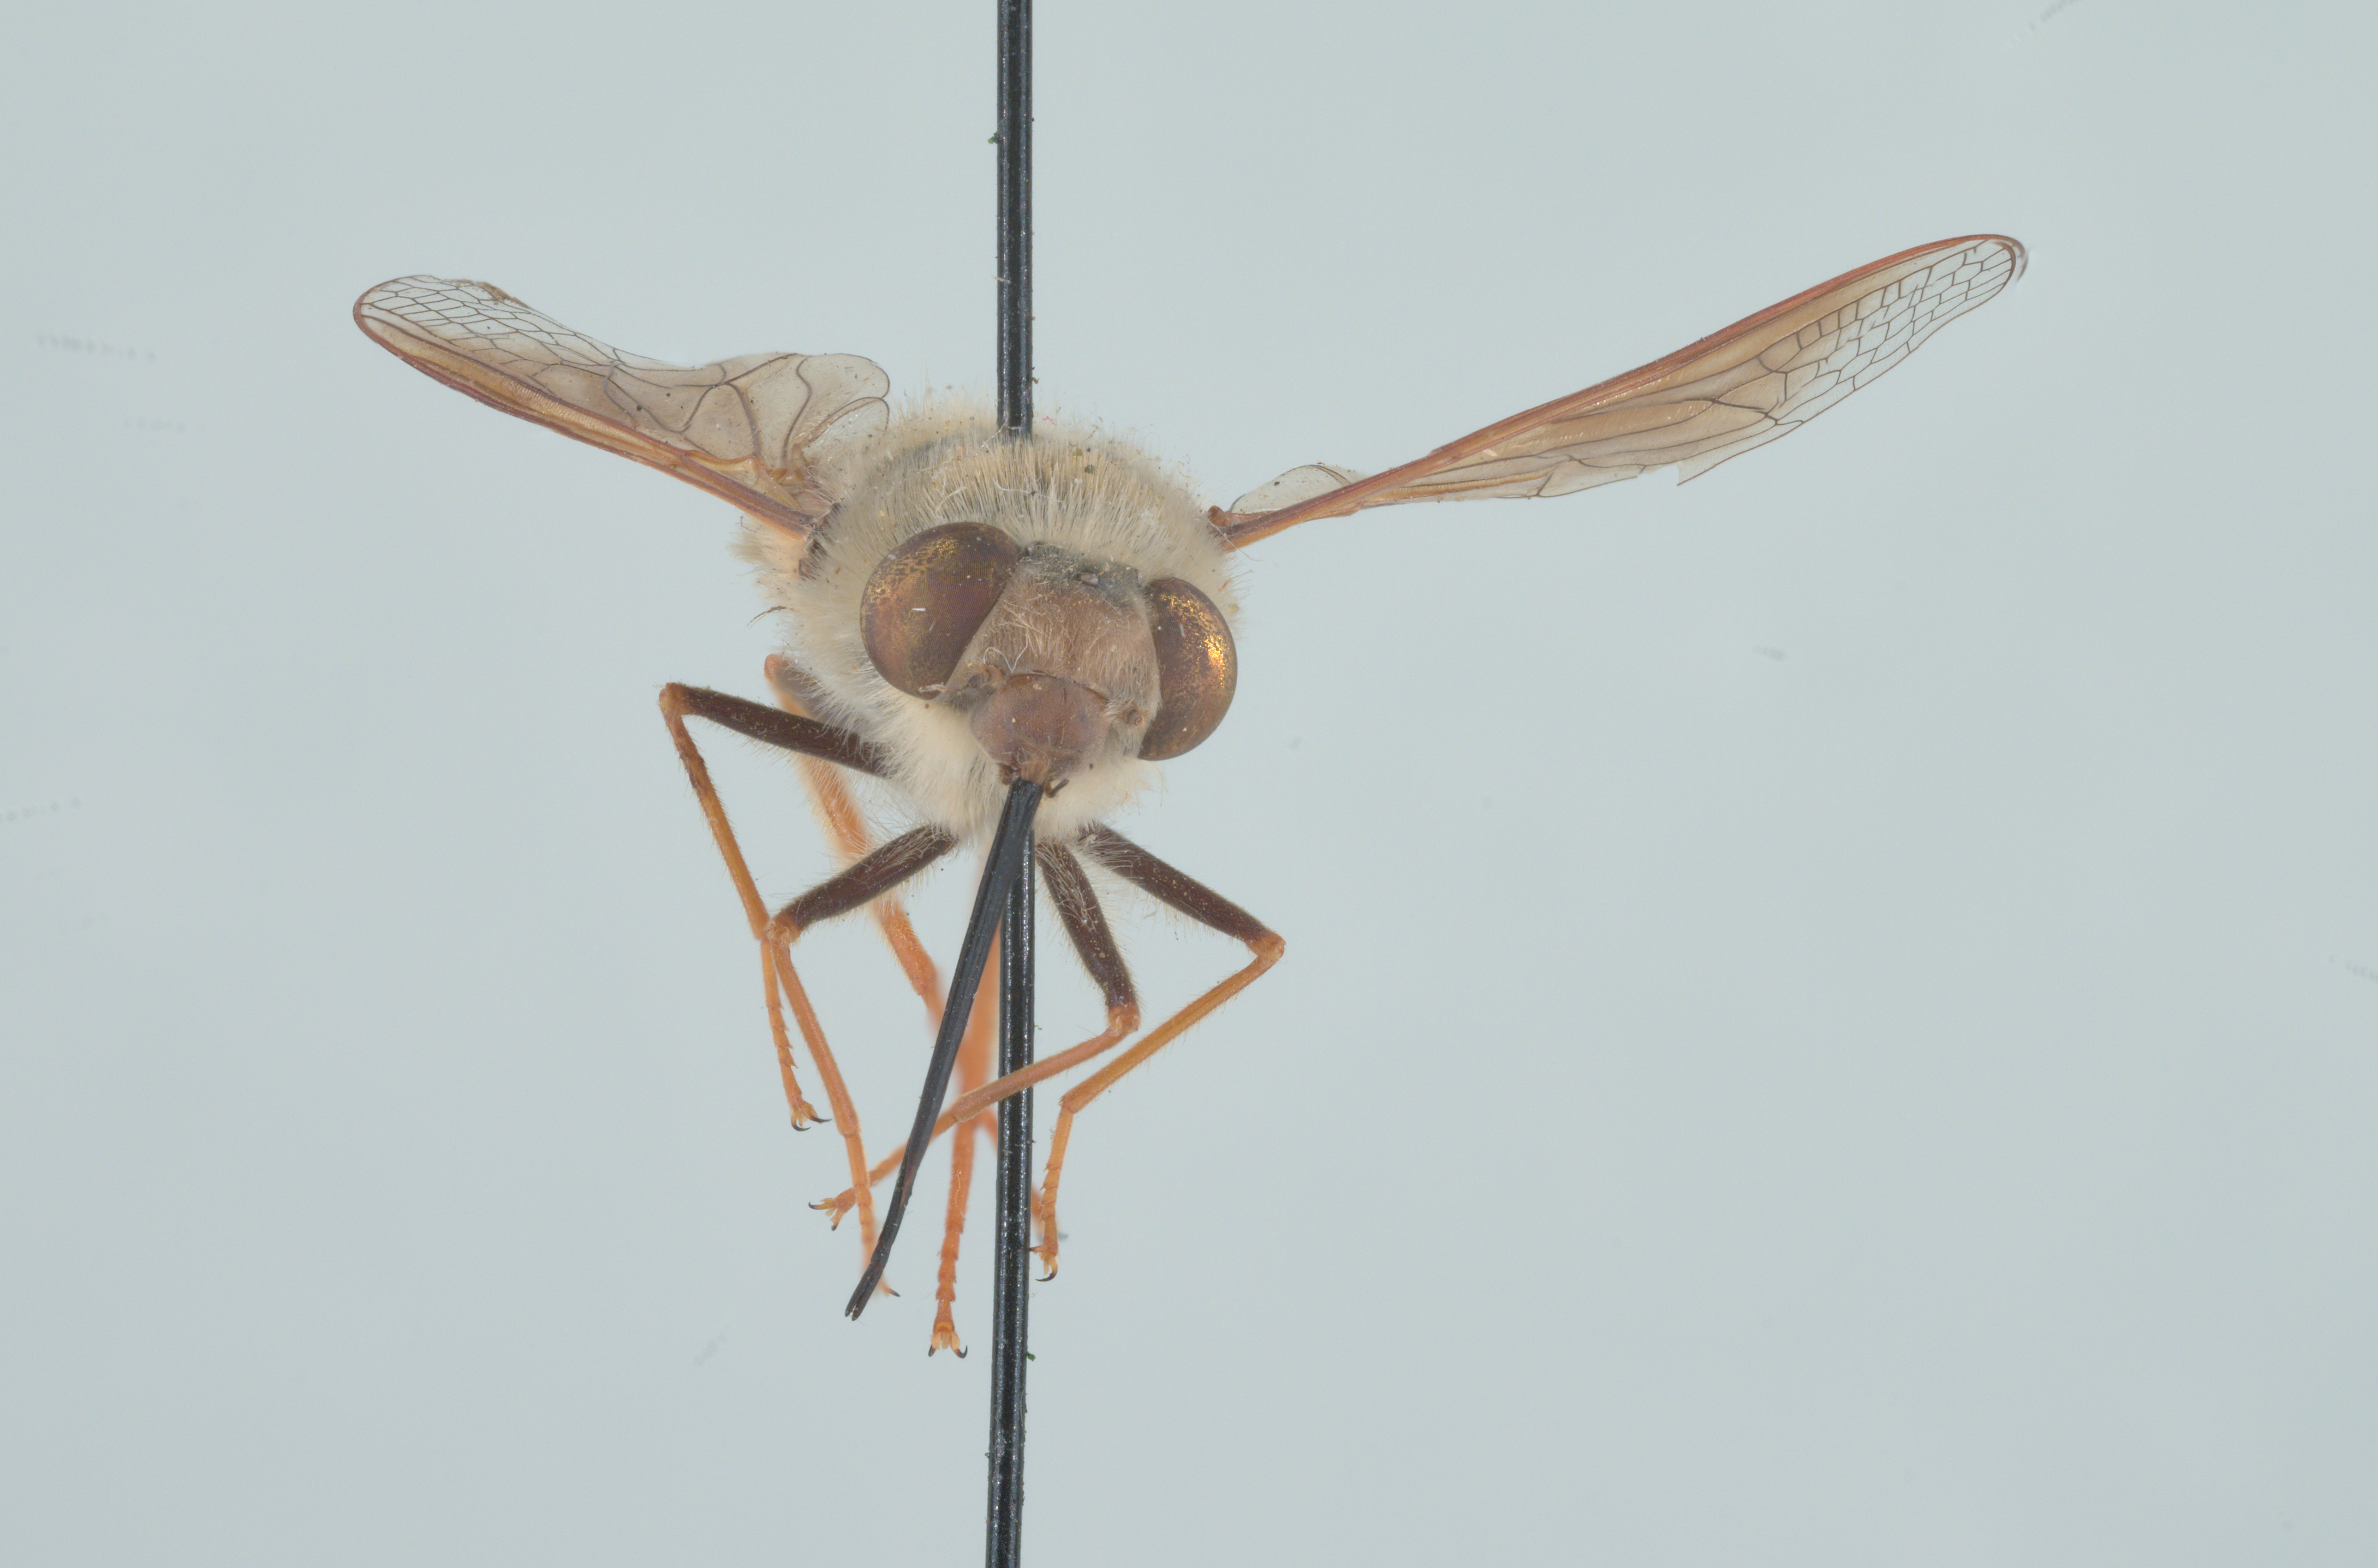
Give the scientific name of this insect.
Nemestrinus aegyptiacus
